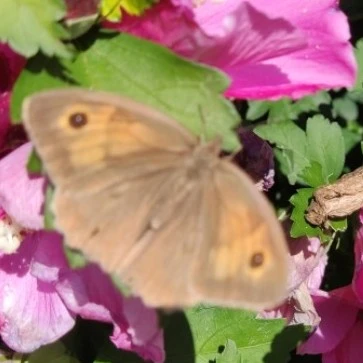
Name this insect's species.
Maniola jurtina
